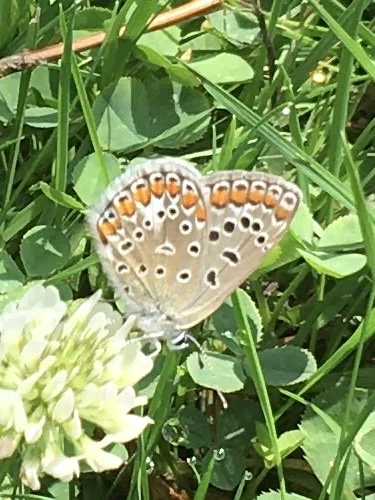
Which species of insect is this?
Polyommatus icarus
